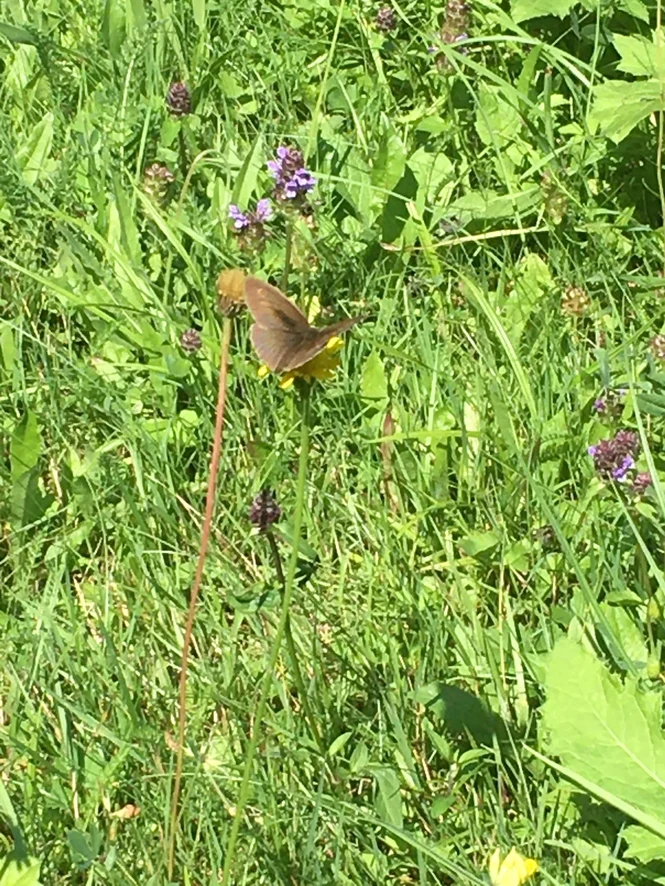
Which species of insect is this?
Maniola jurtina
